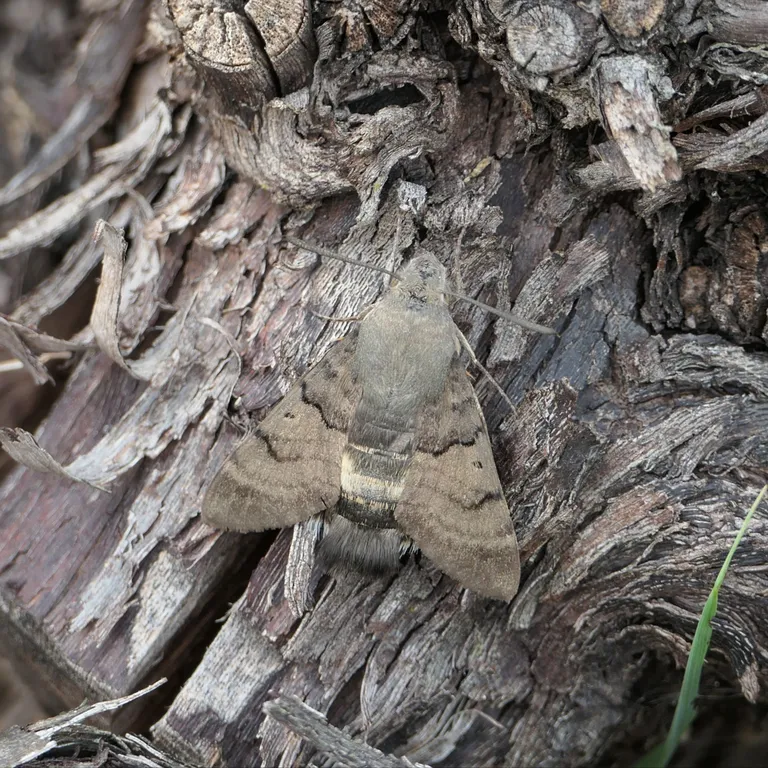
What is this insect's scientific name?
Macroglossum stellatarum
